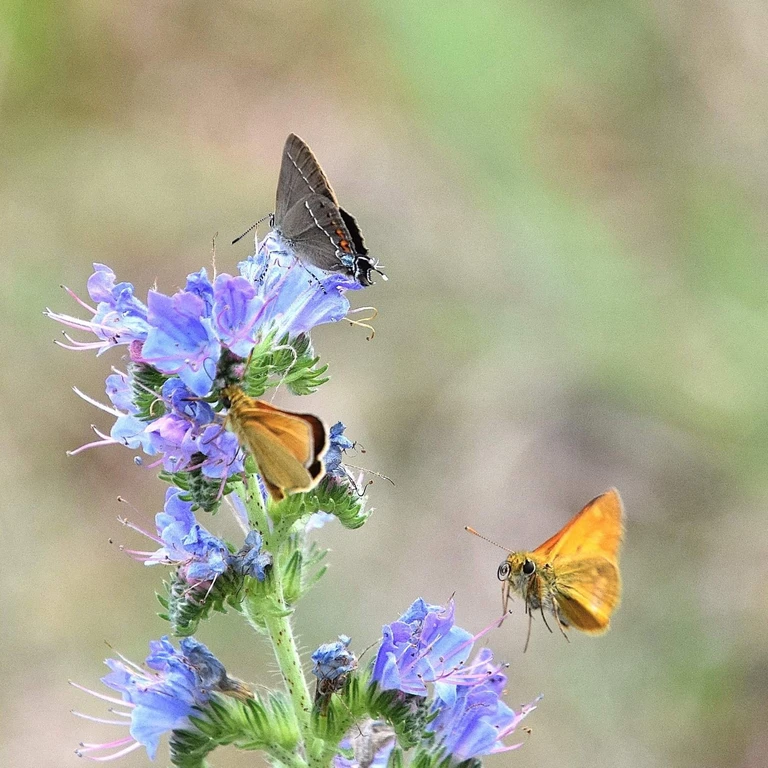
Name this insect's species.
Ochlodes sylvanus (also Ochlodes venata)
